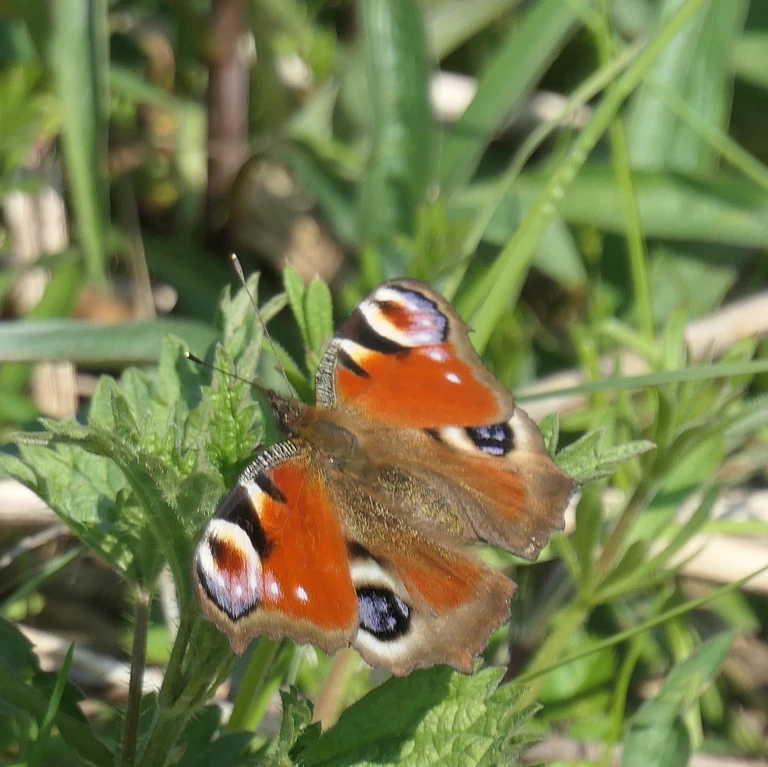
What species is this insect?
Aglais io
